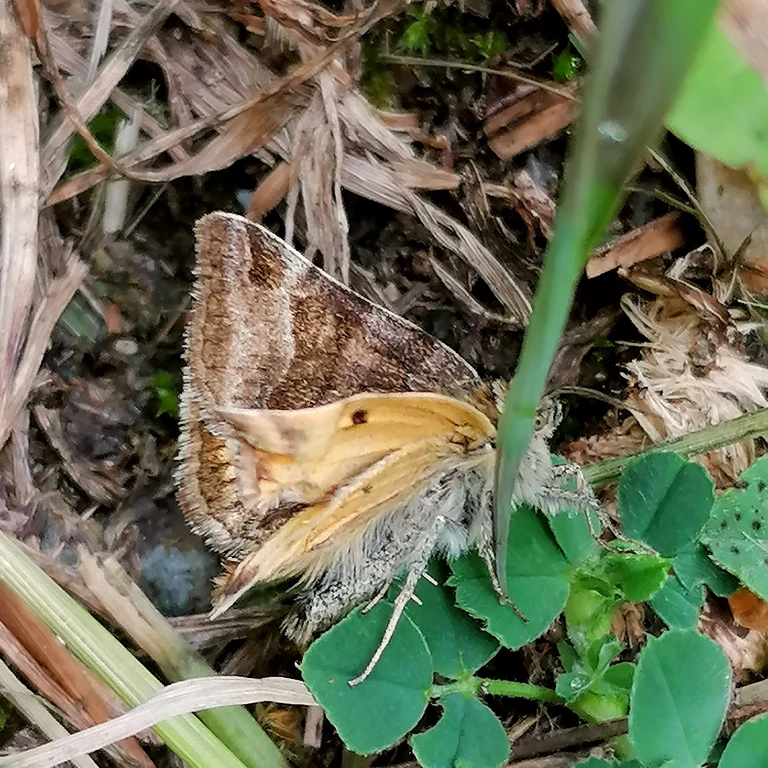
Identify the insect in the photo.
Euclidia glyphica
